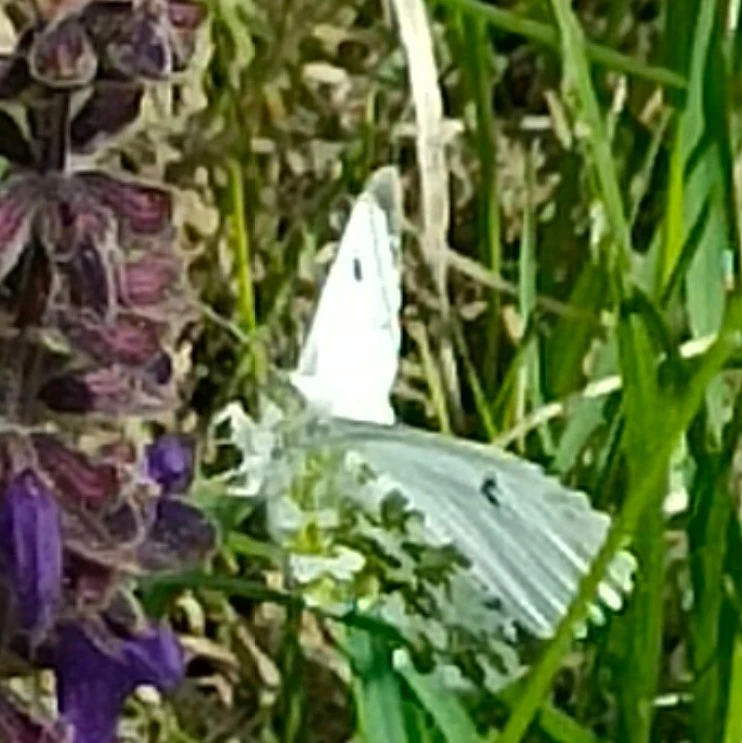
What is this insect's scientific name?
Anthocharis cardamines
